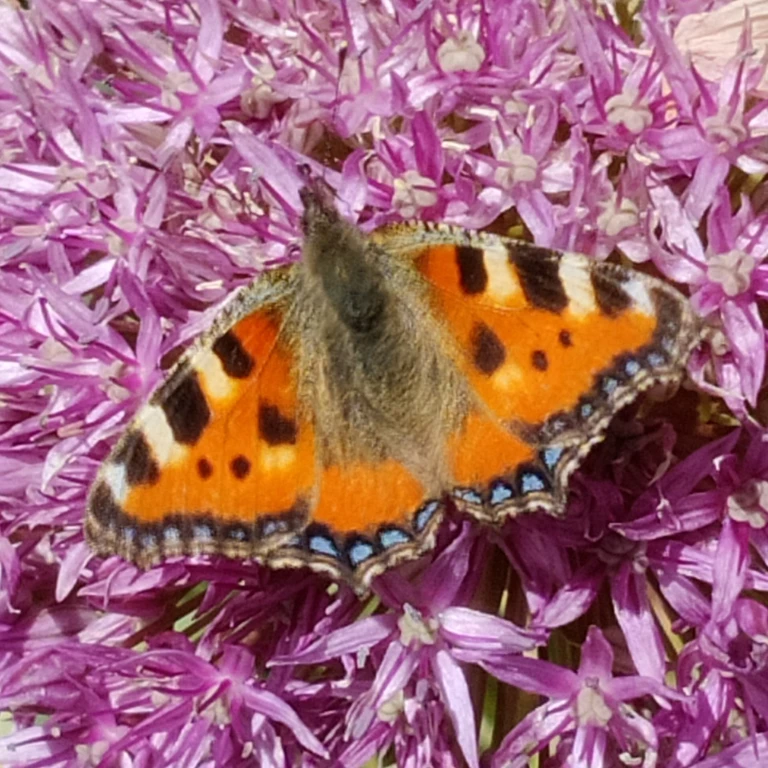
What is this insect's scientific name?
Aglais urticae
